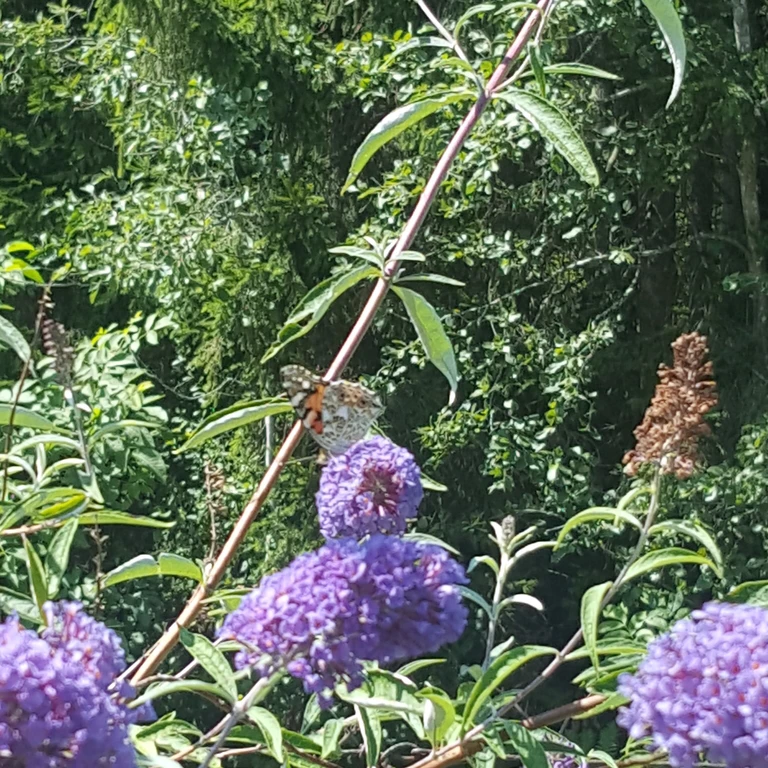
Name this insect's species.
Vanessa cardui
